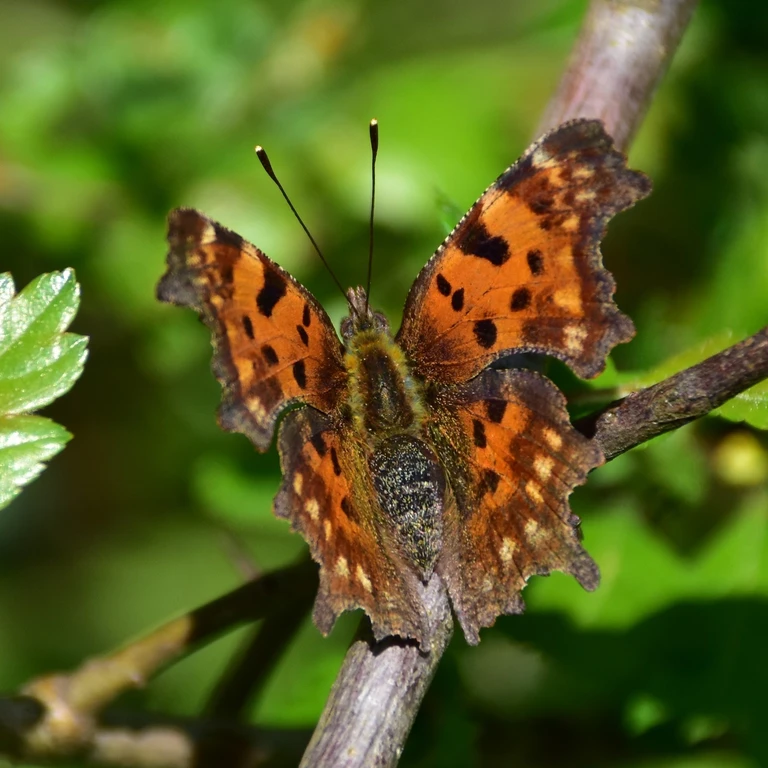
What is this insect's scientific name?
Polygonia c-album
